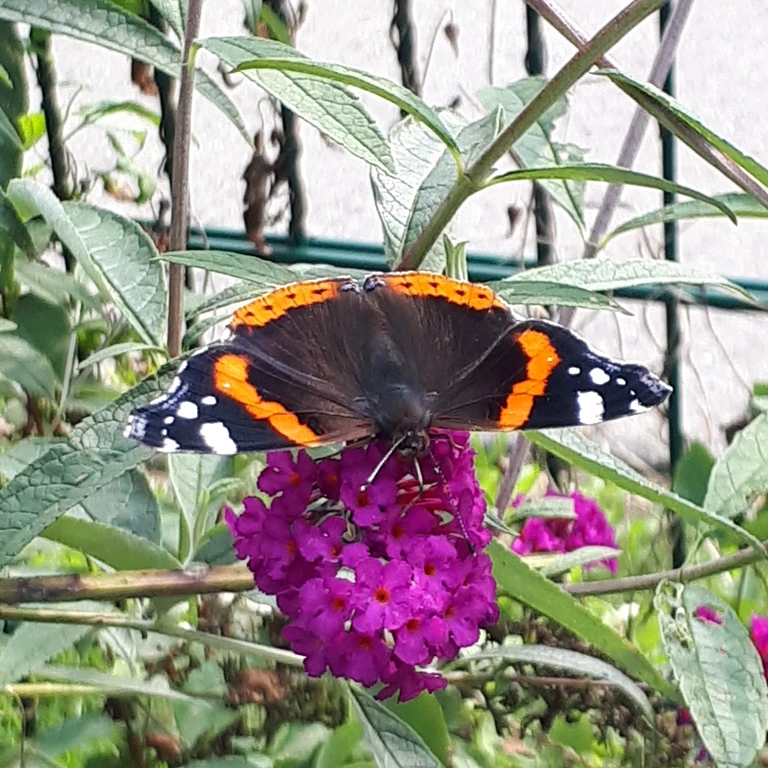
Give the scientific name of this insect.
Vanessa atalanta
